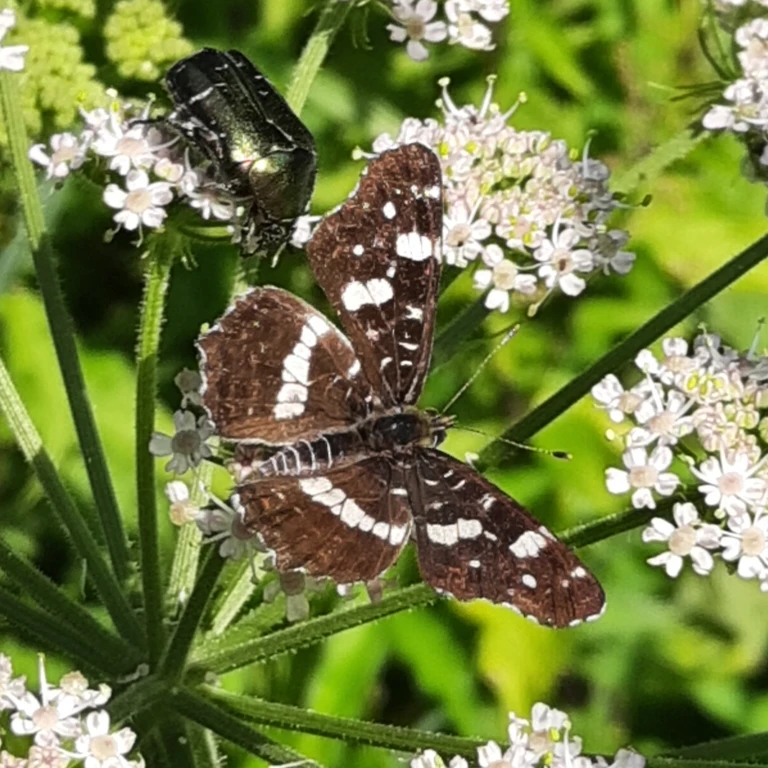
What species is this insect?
Araschnia levana
